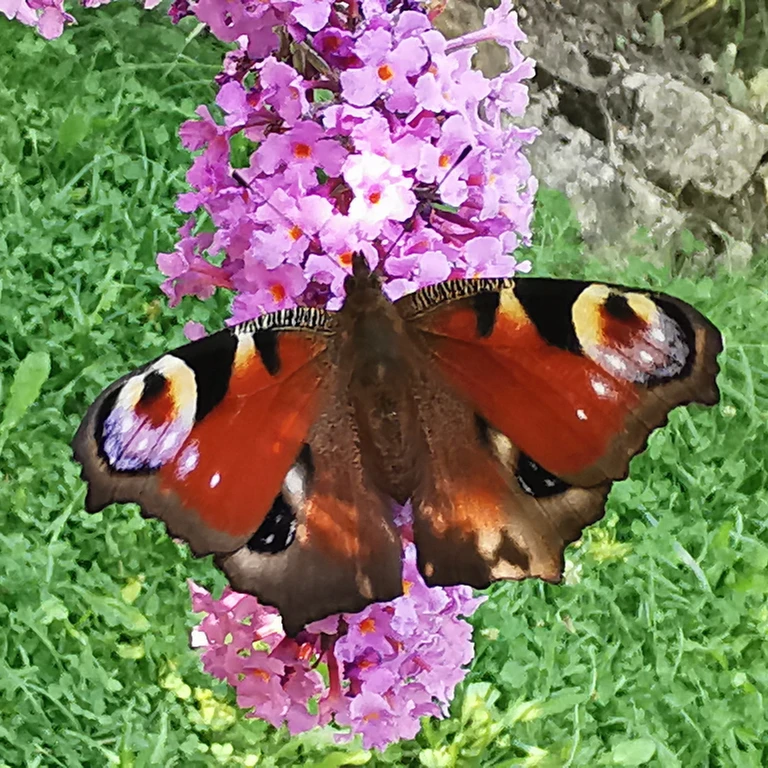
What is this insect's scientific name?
Aglais io
